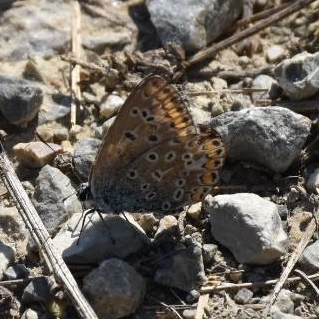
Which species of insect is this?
Polyommatus icarus
